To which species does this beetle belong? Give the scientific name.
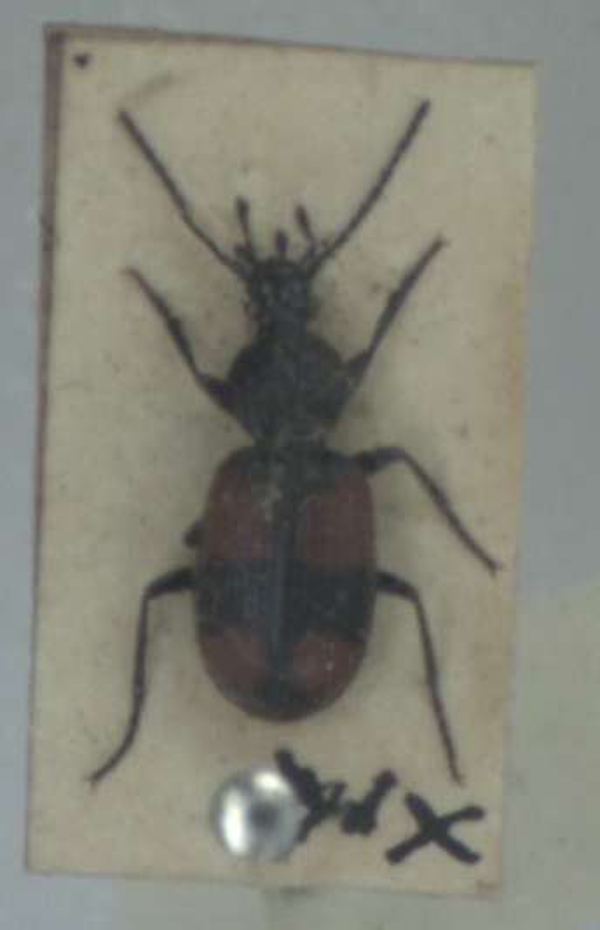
Panagaeus bipustulatus
